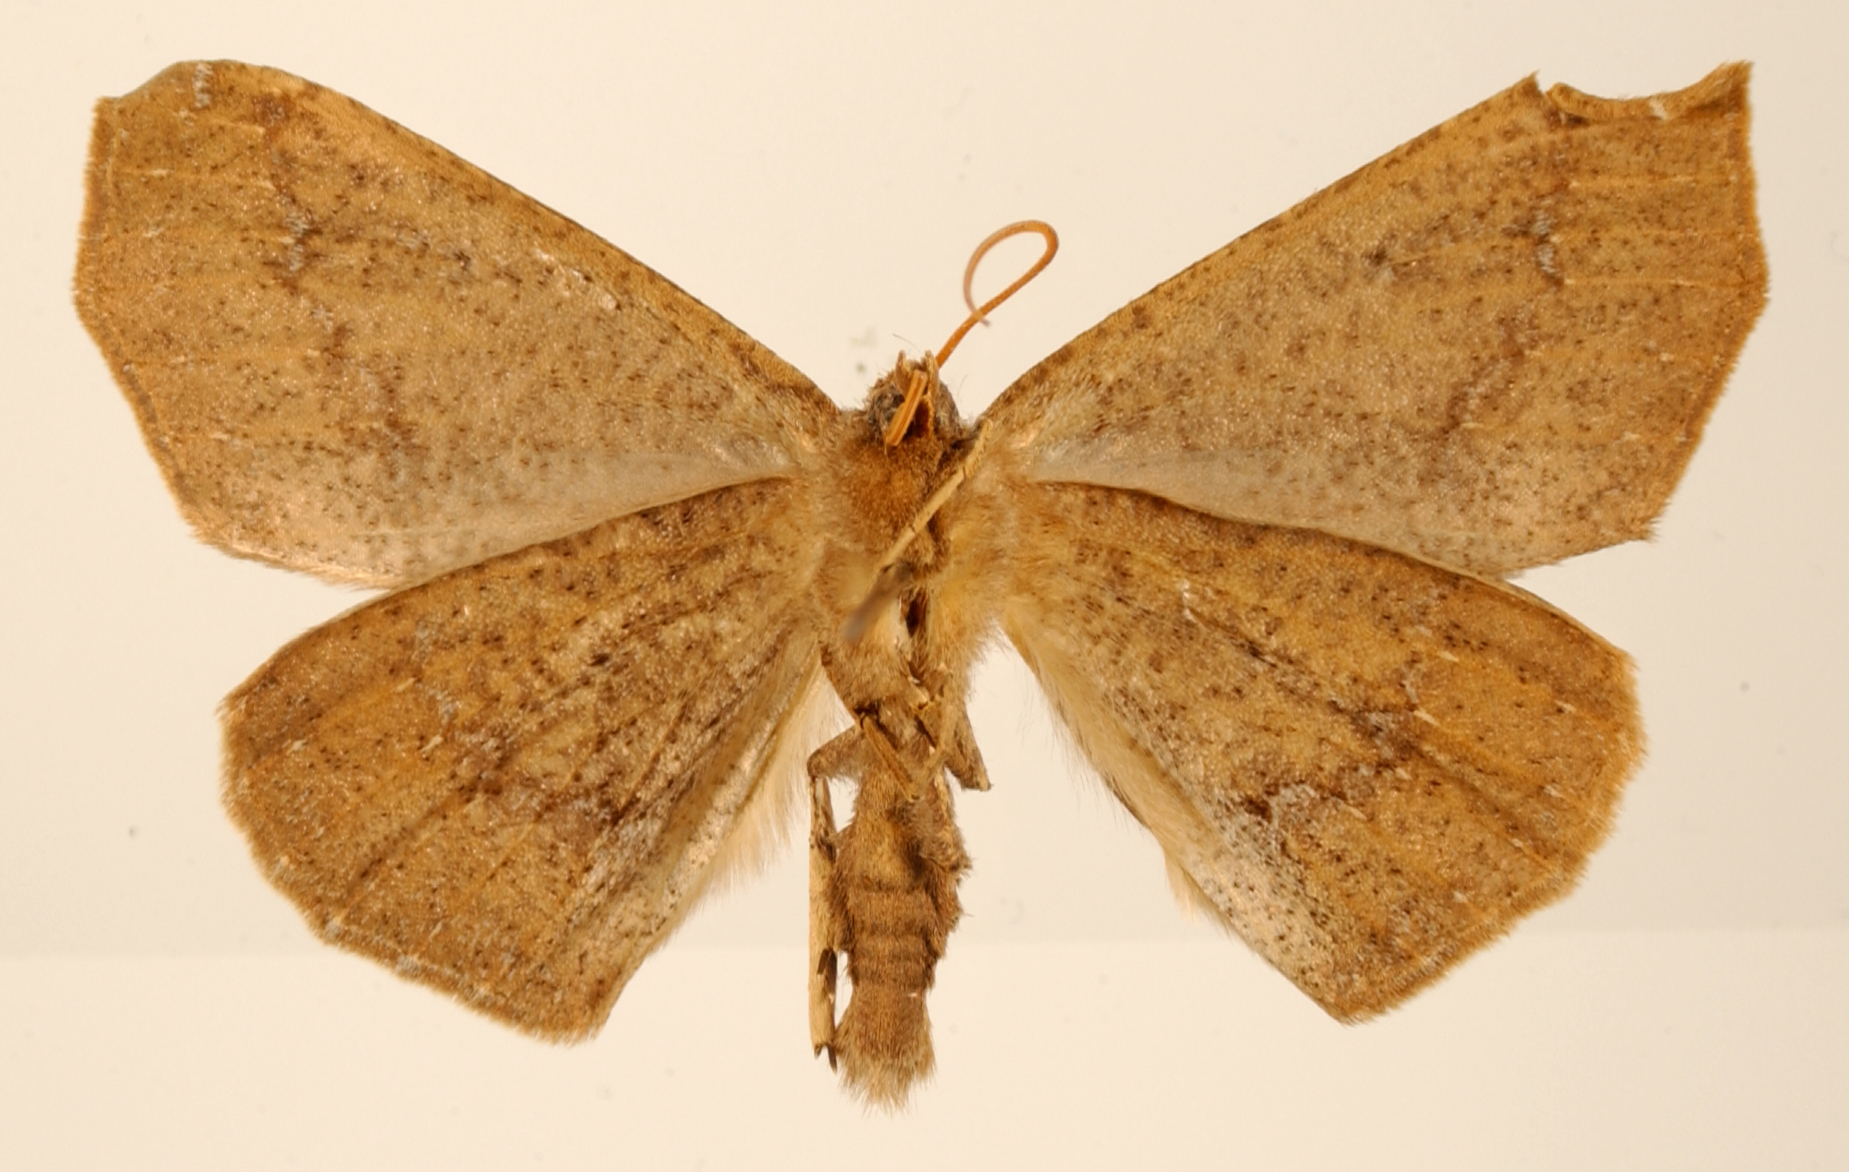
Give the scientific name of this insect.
Ira tucumana
